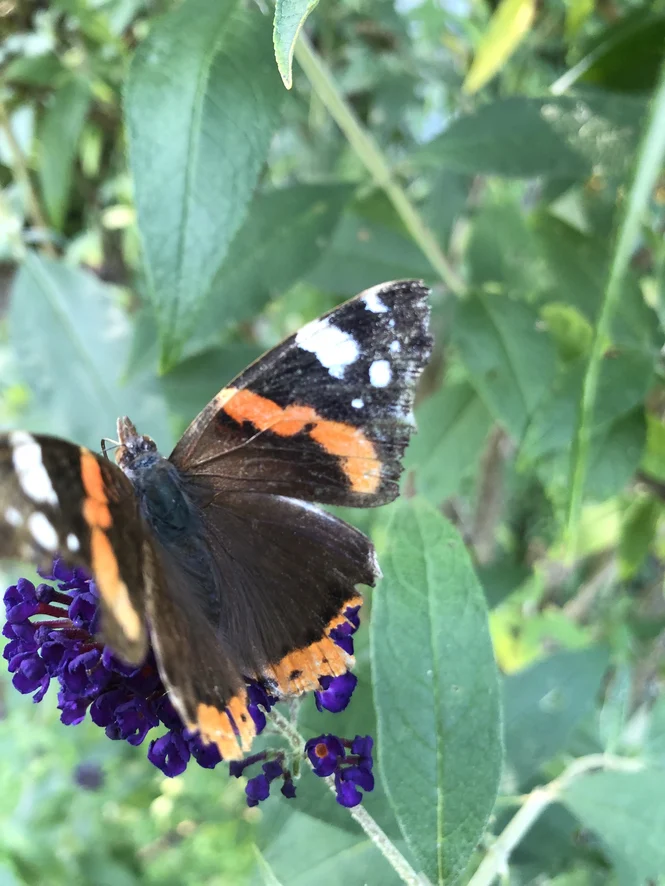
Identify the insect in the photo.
Vanessa atalanta
